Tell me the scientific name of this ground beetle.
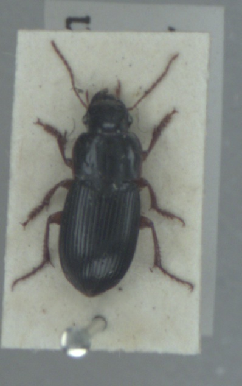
Harpalus latus
